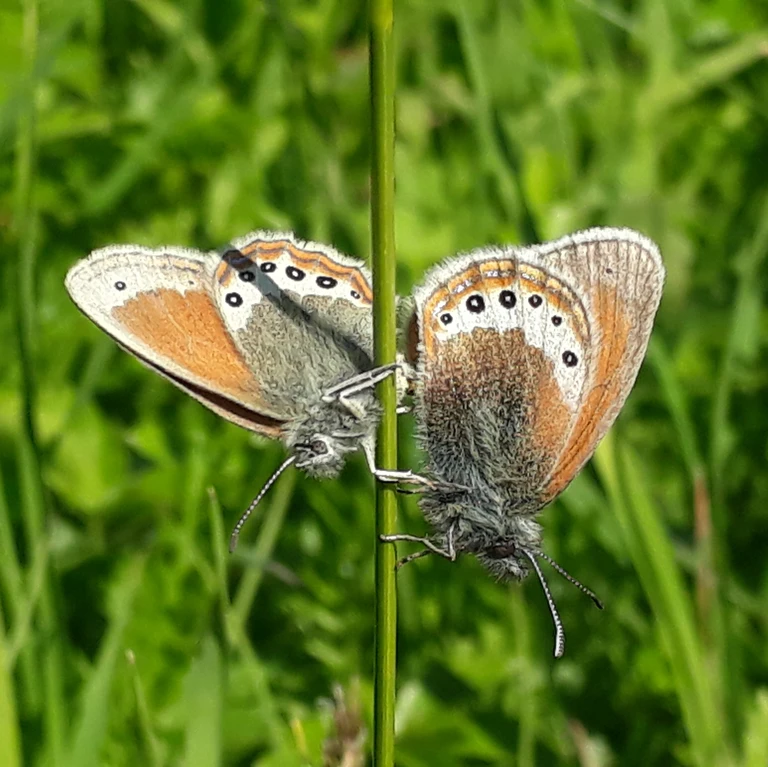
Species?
Coenonympha gardetta
